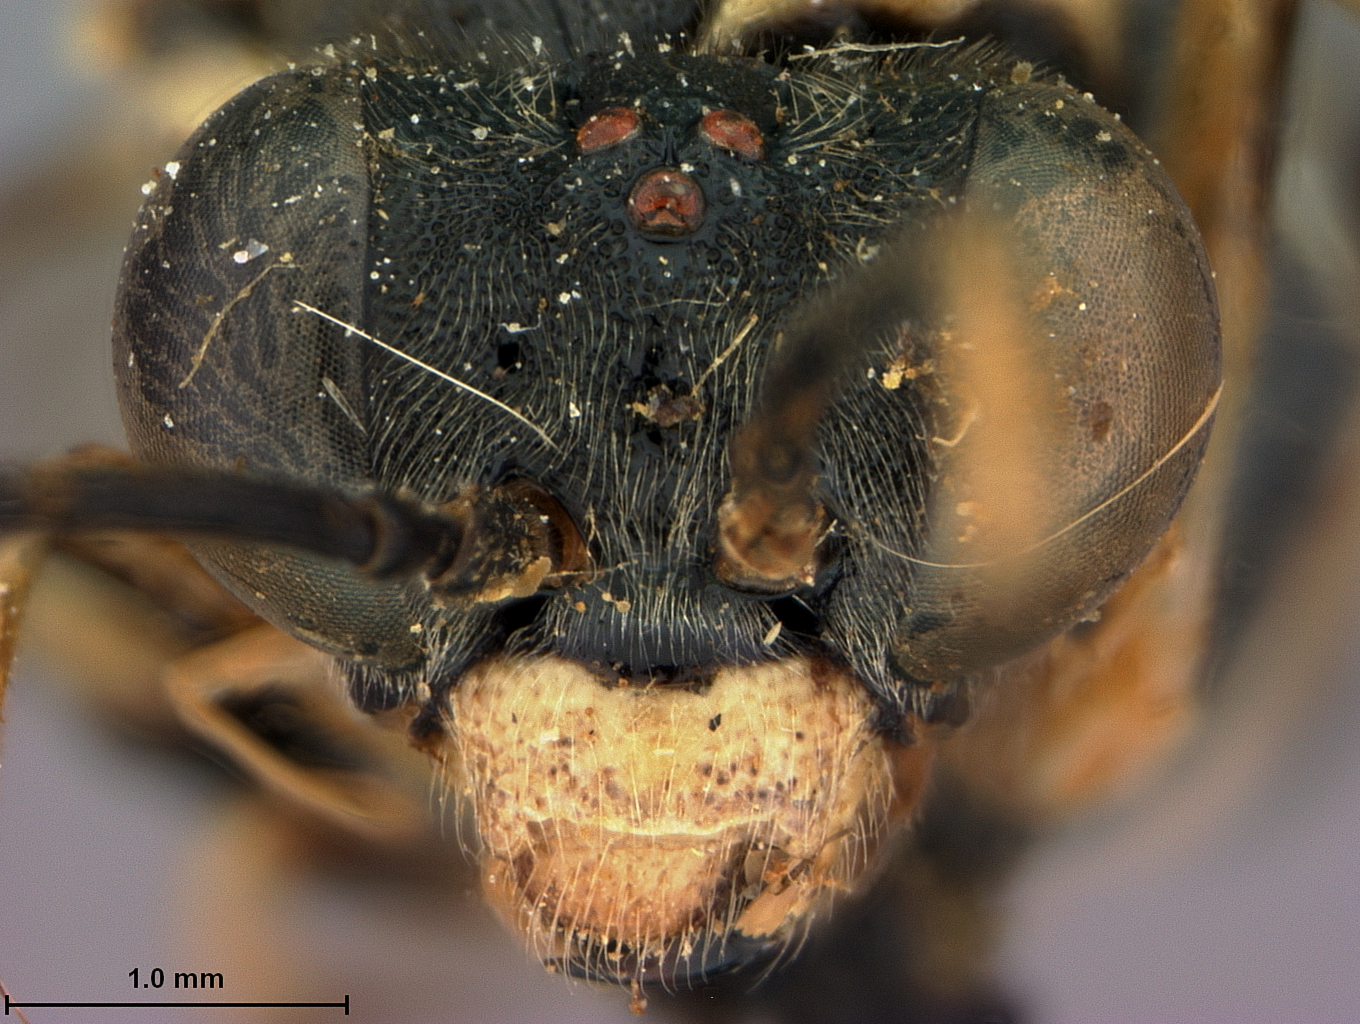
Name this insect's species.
Macrophya tenuicornis
